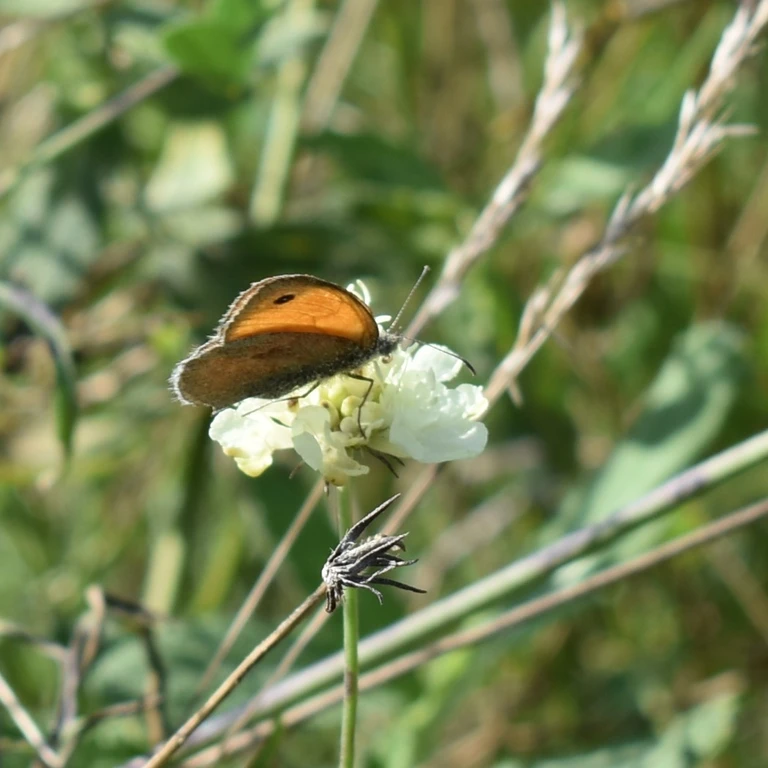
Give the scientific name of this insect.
Coenonympha pamphilus
